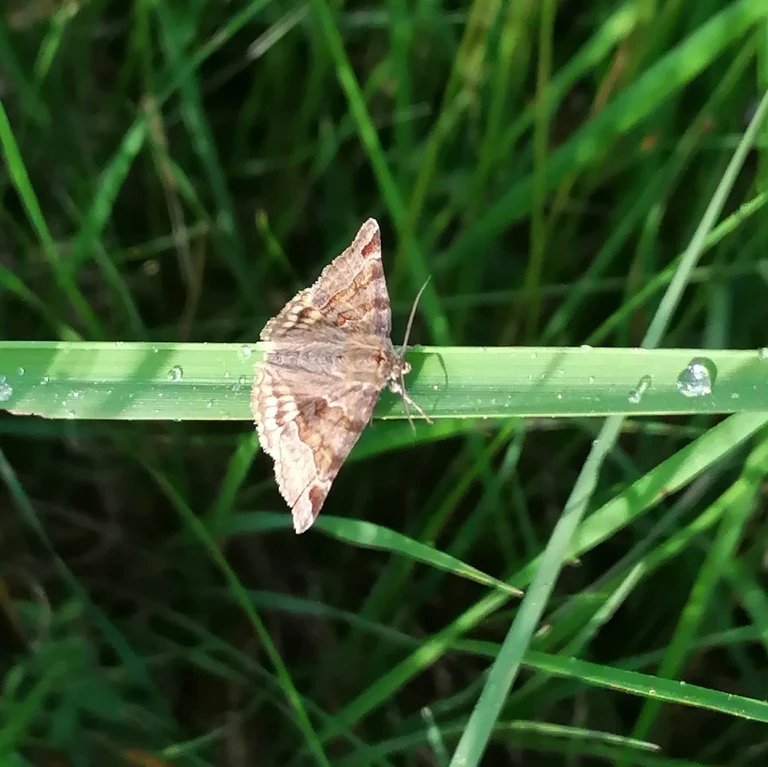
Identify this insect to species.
Euclidia glyphica
